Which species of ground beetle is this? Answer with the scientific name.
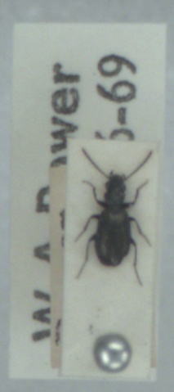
Syntomus foveatus
